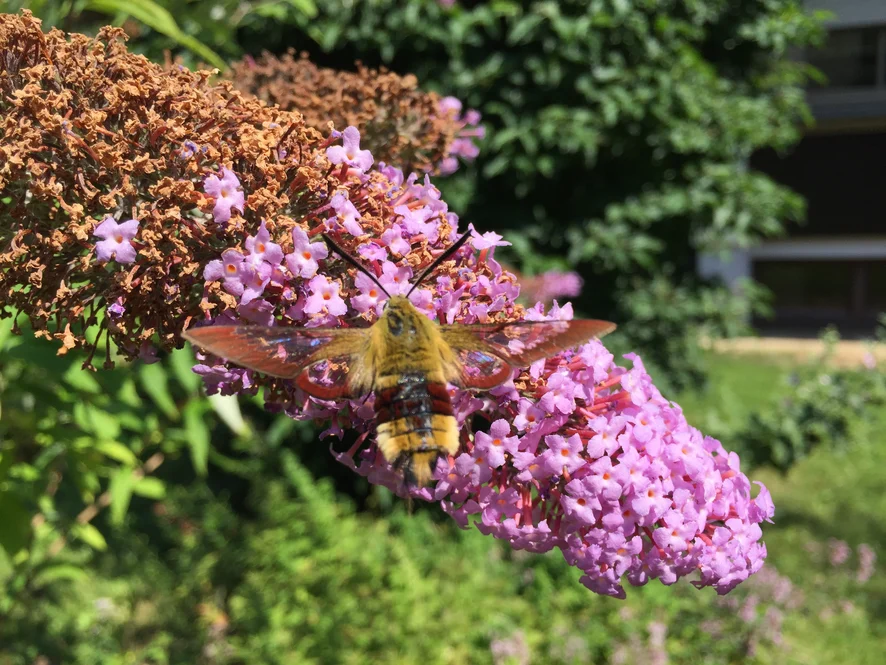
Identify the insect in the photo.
Hemaris fuciformis
